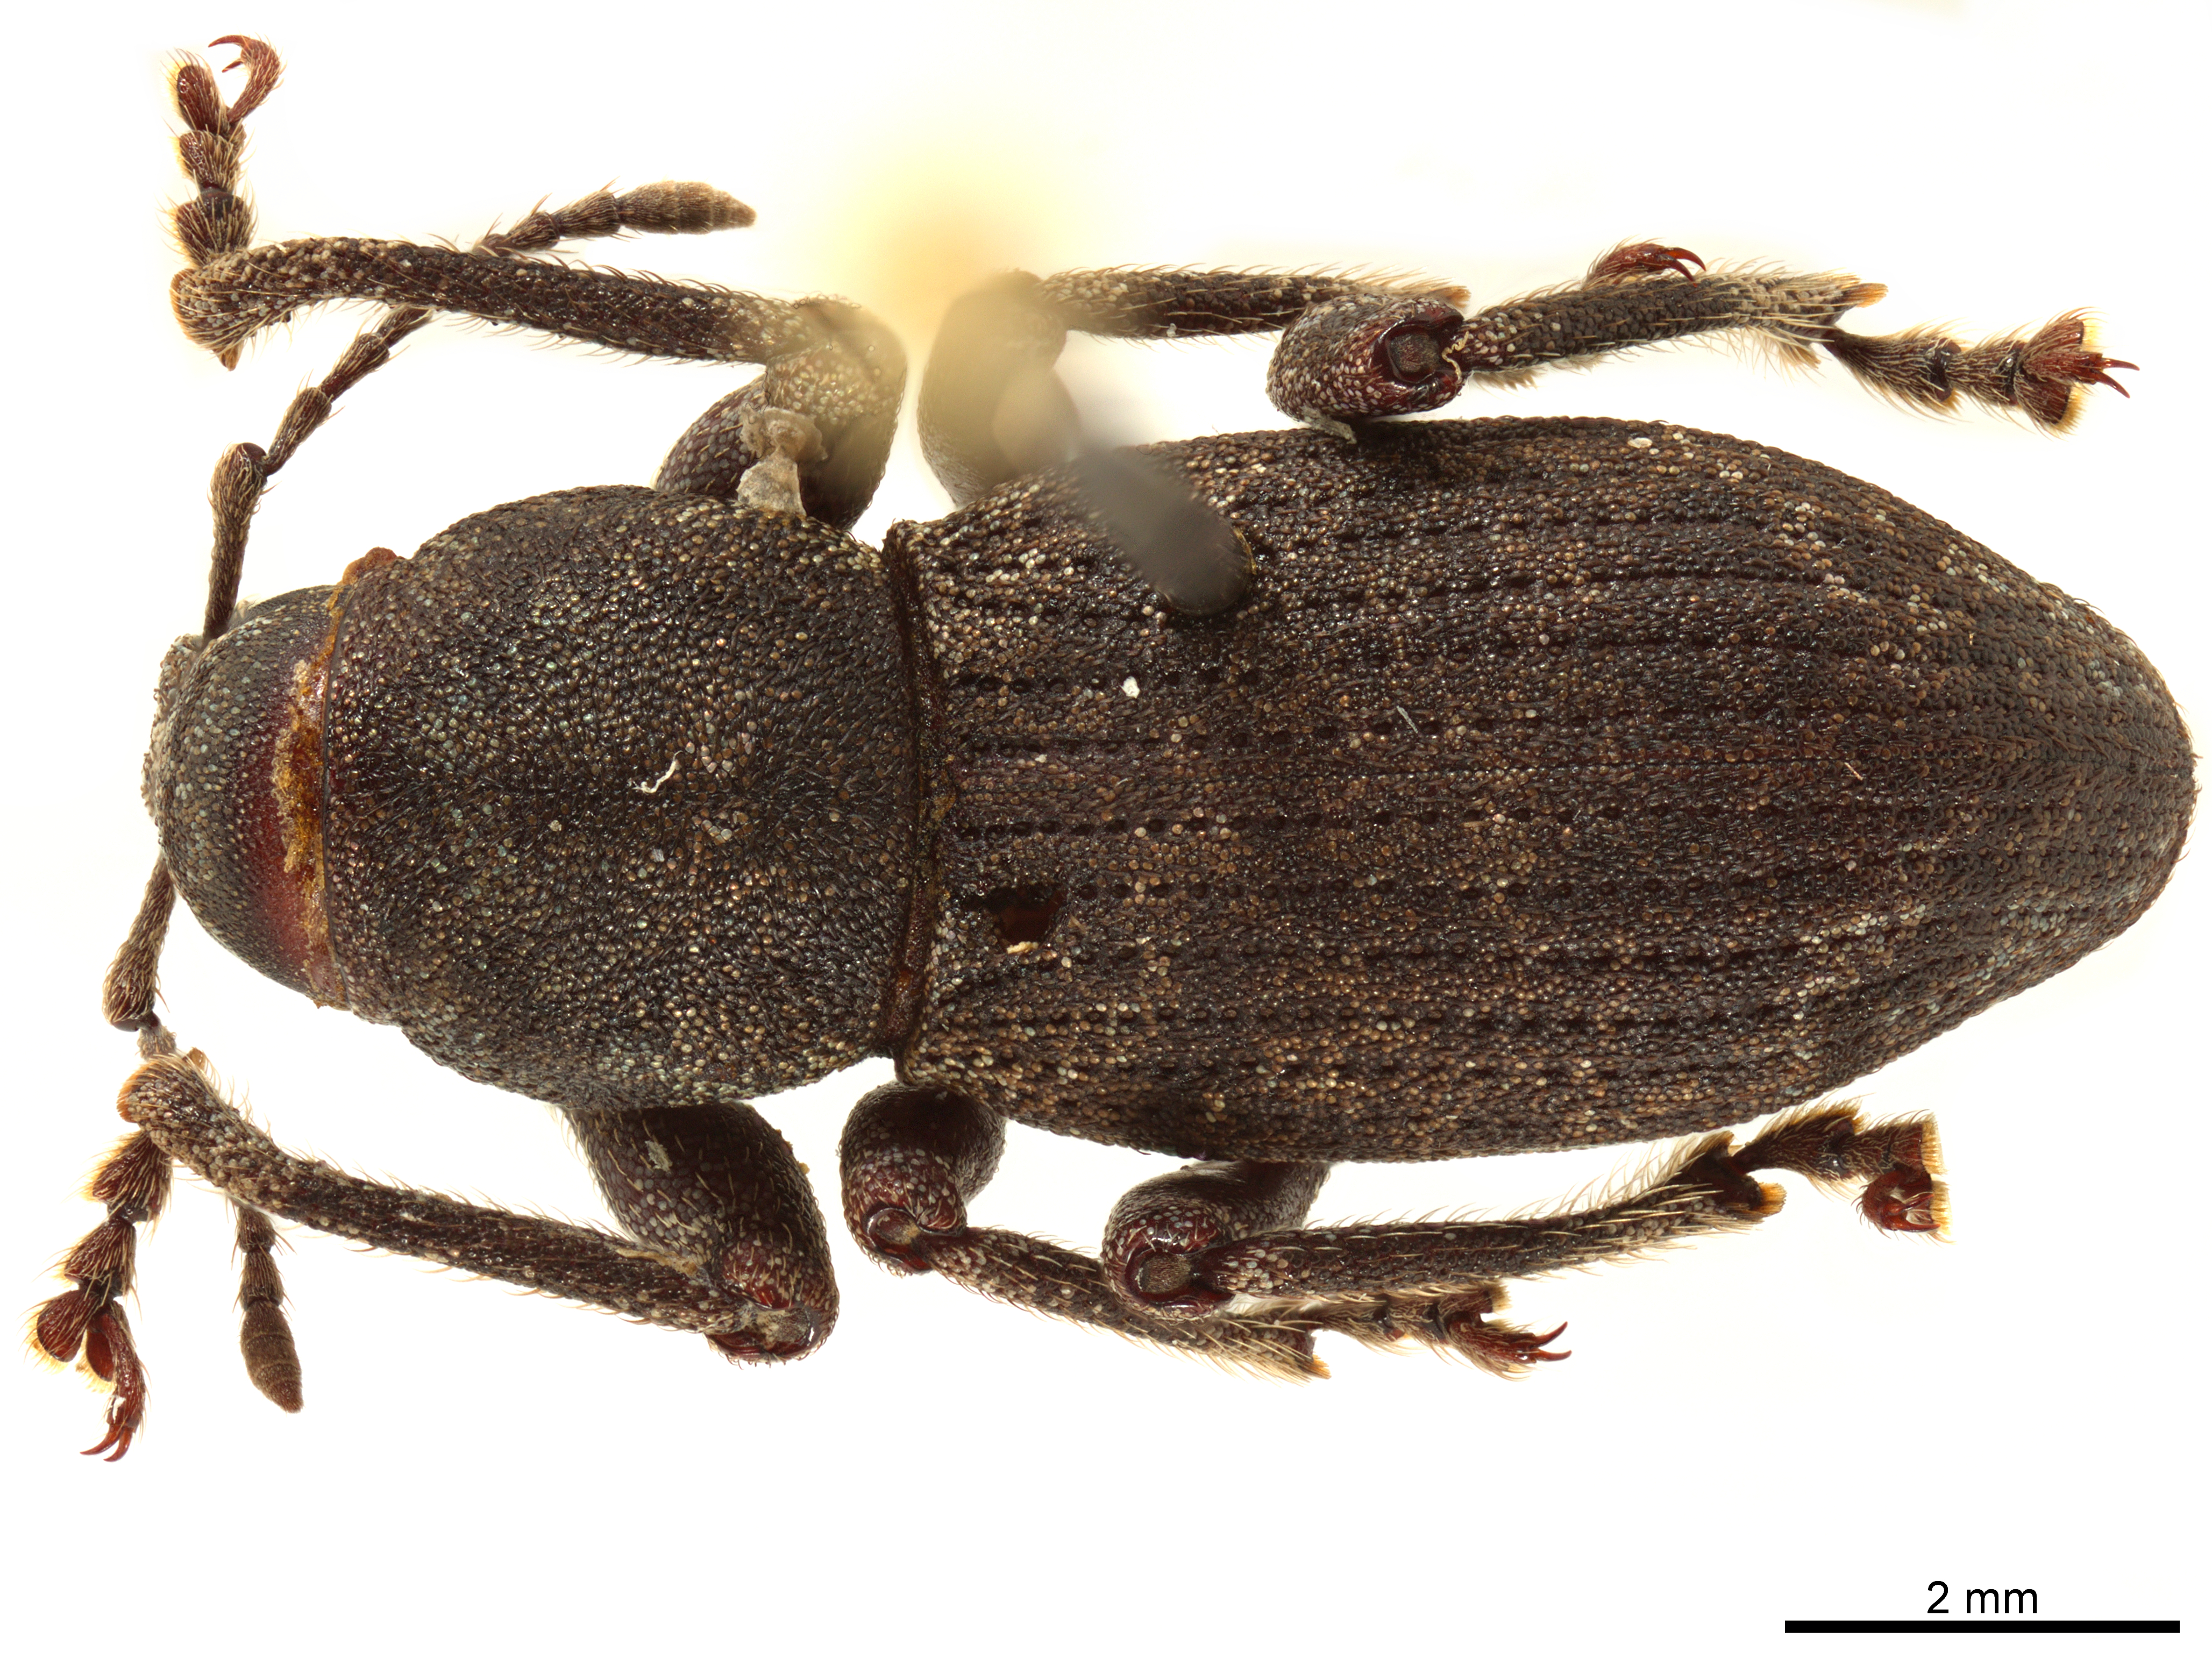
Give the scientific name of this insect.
Orimodema protracta
